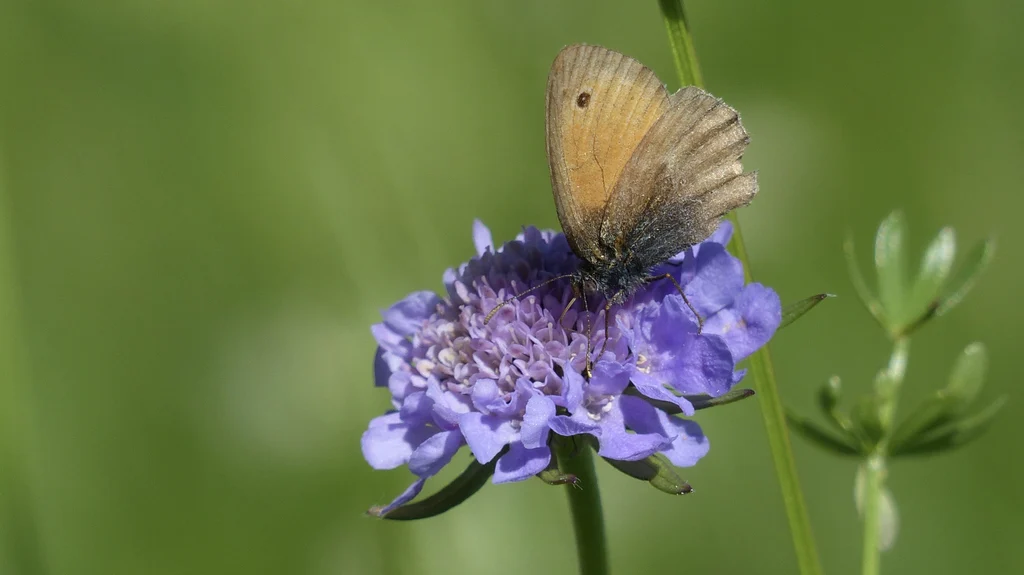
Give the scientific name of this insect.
Coenonympha pamphilus
